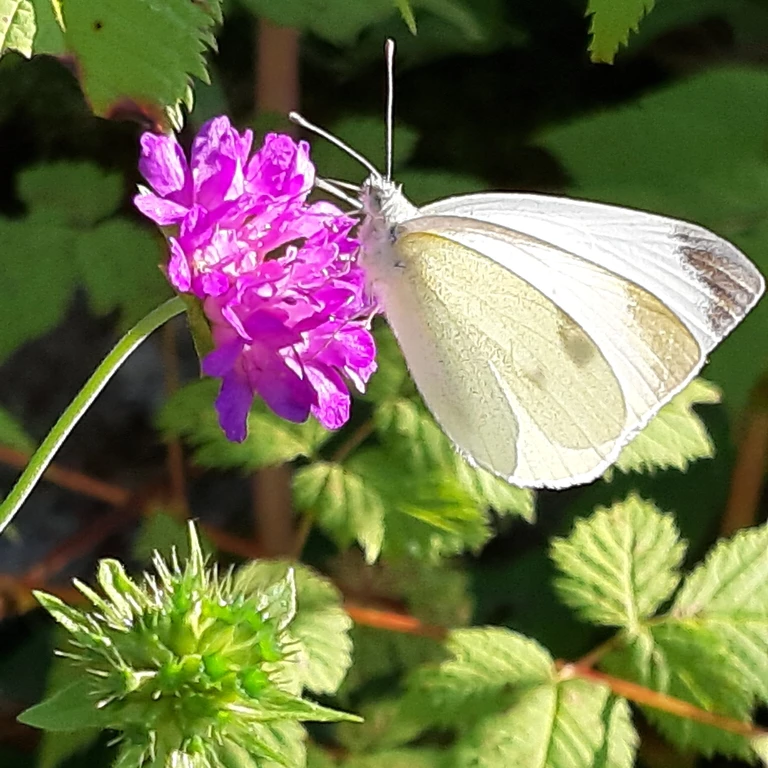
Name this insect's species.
Pieris rapae
